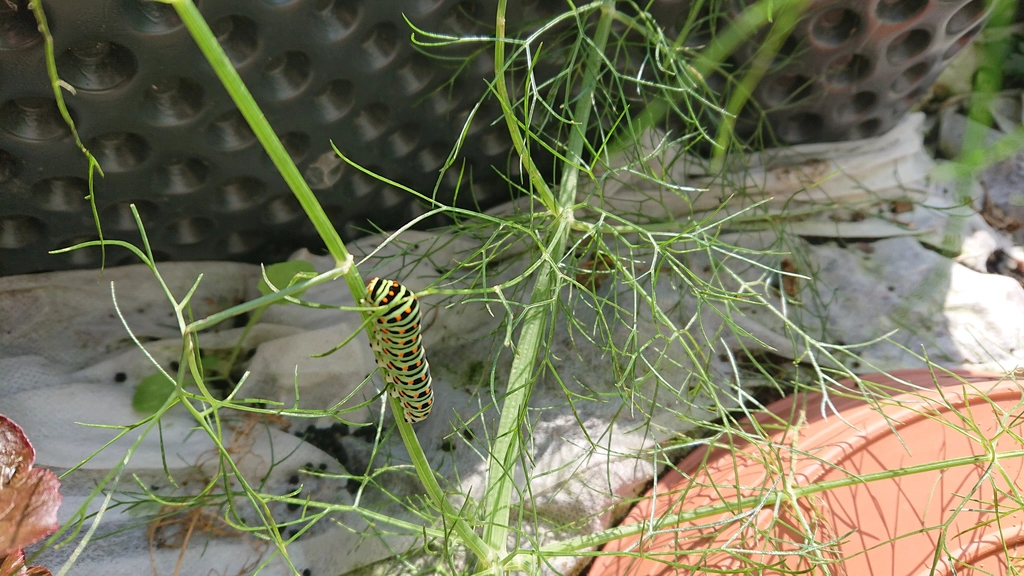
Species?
Papilio machaon
